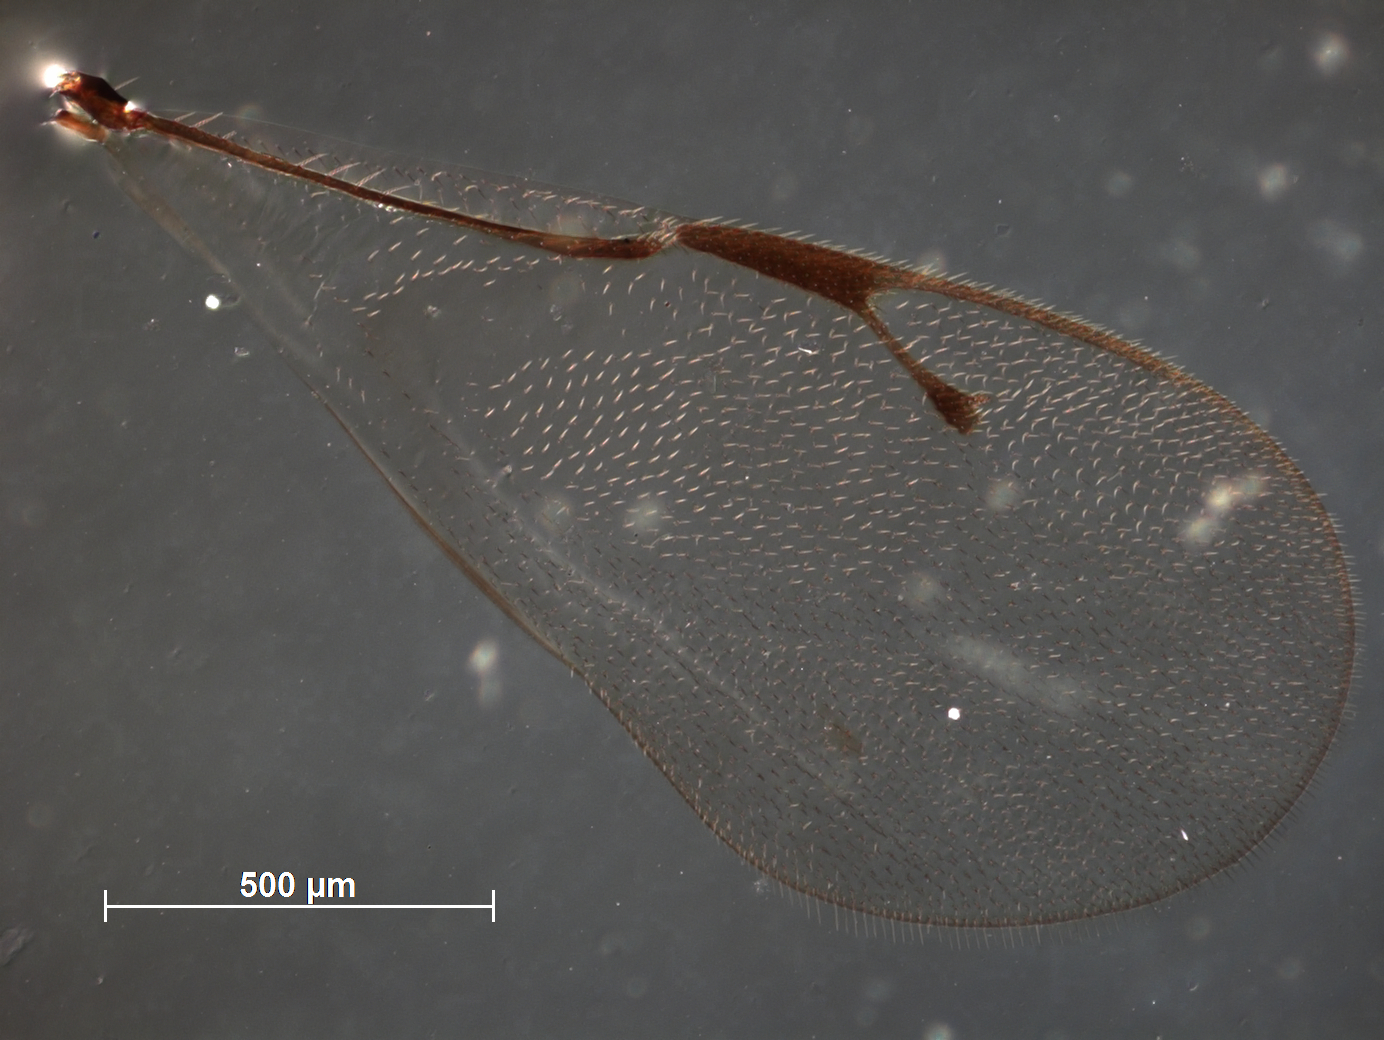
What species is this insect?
Pachyneuron chambaensis
